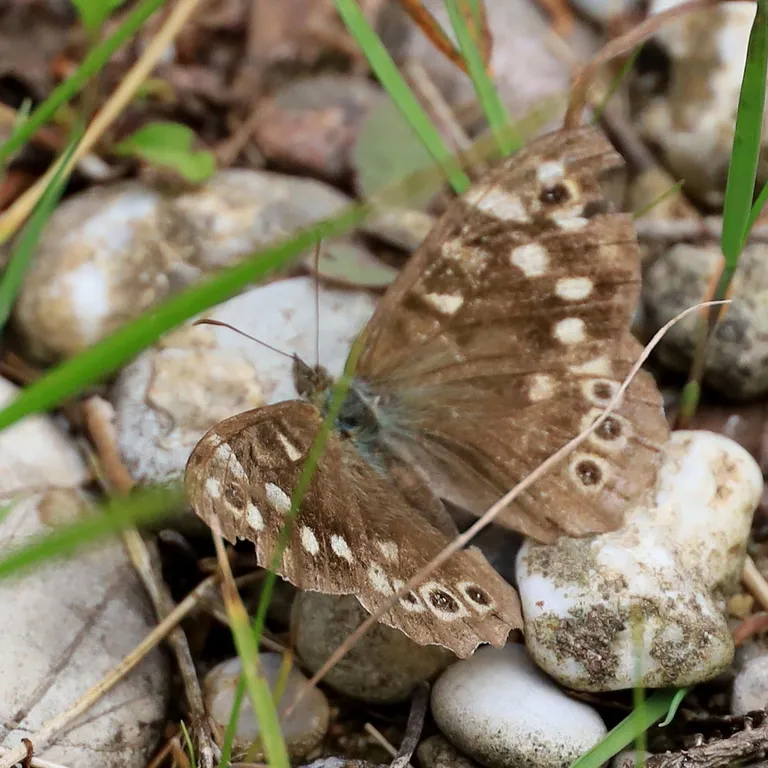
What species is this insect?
Pararge aegeria
